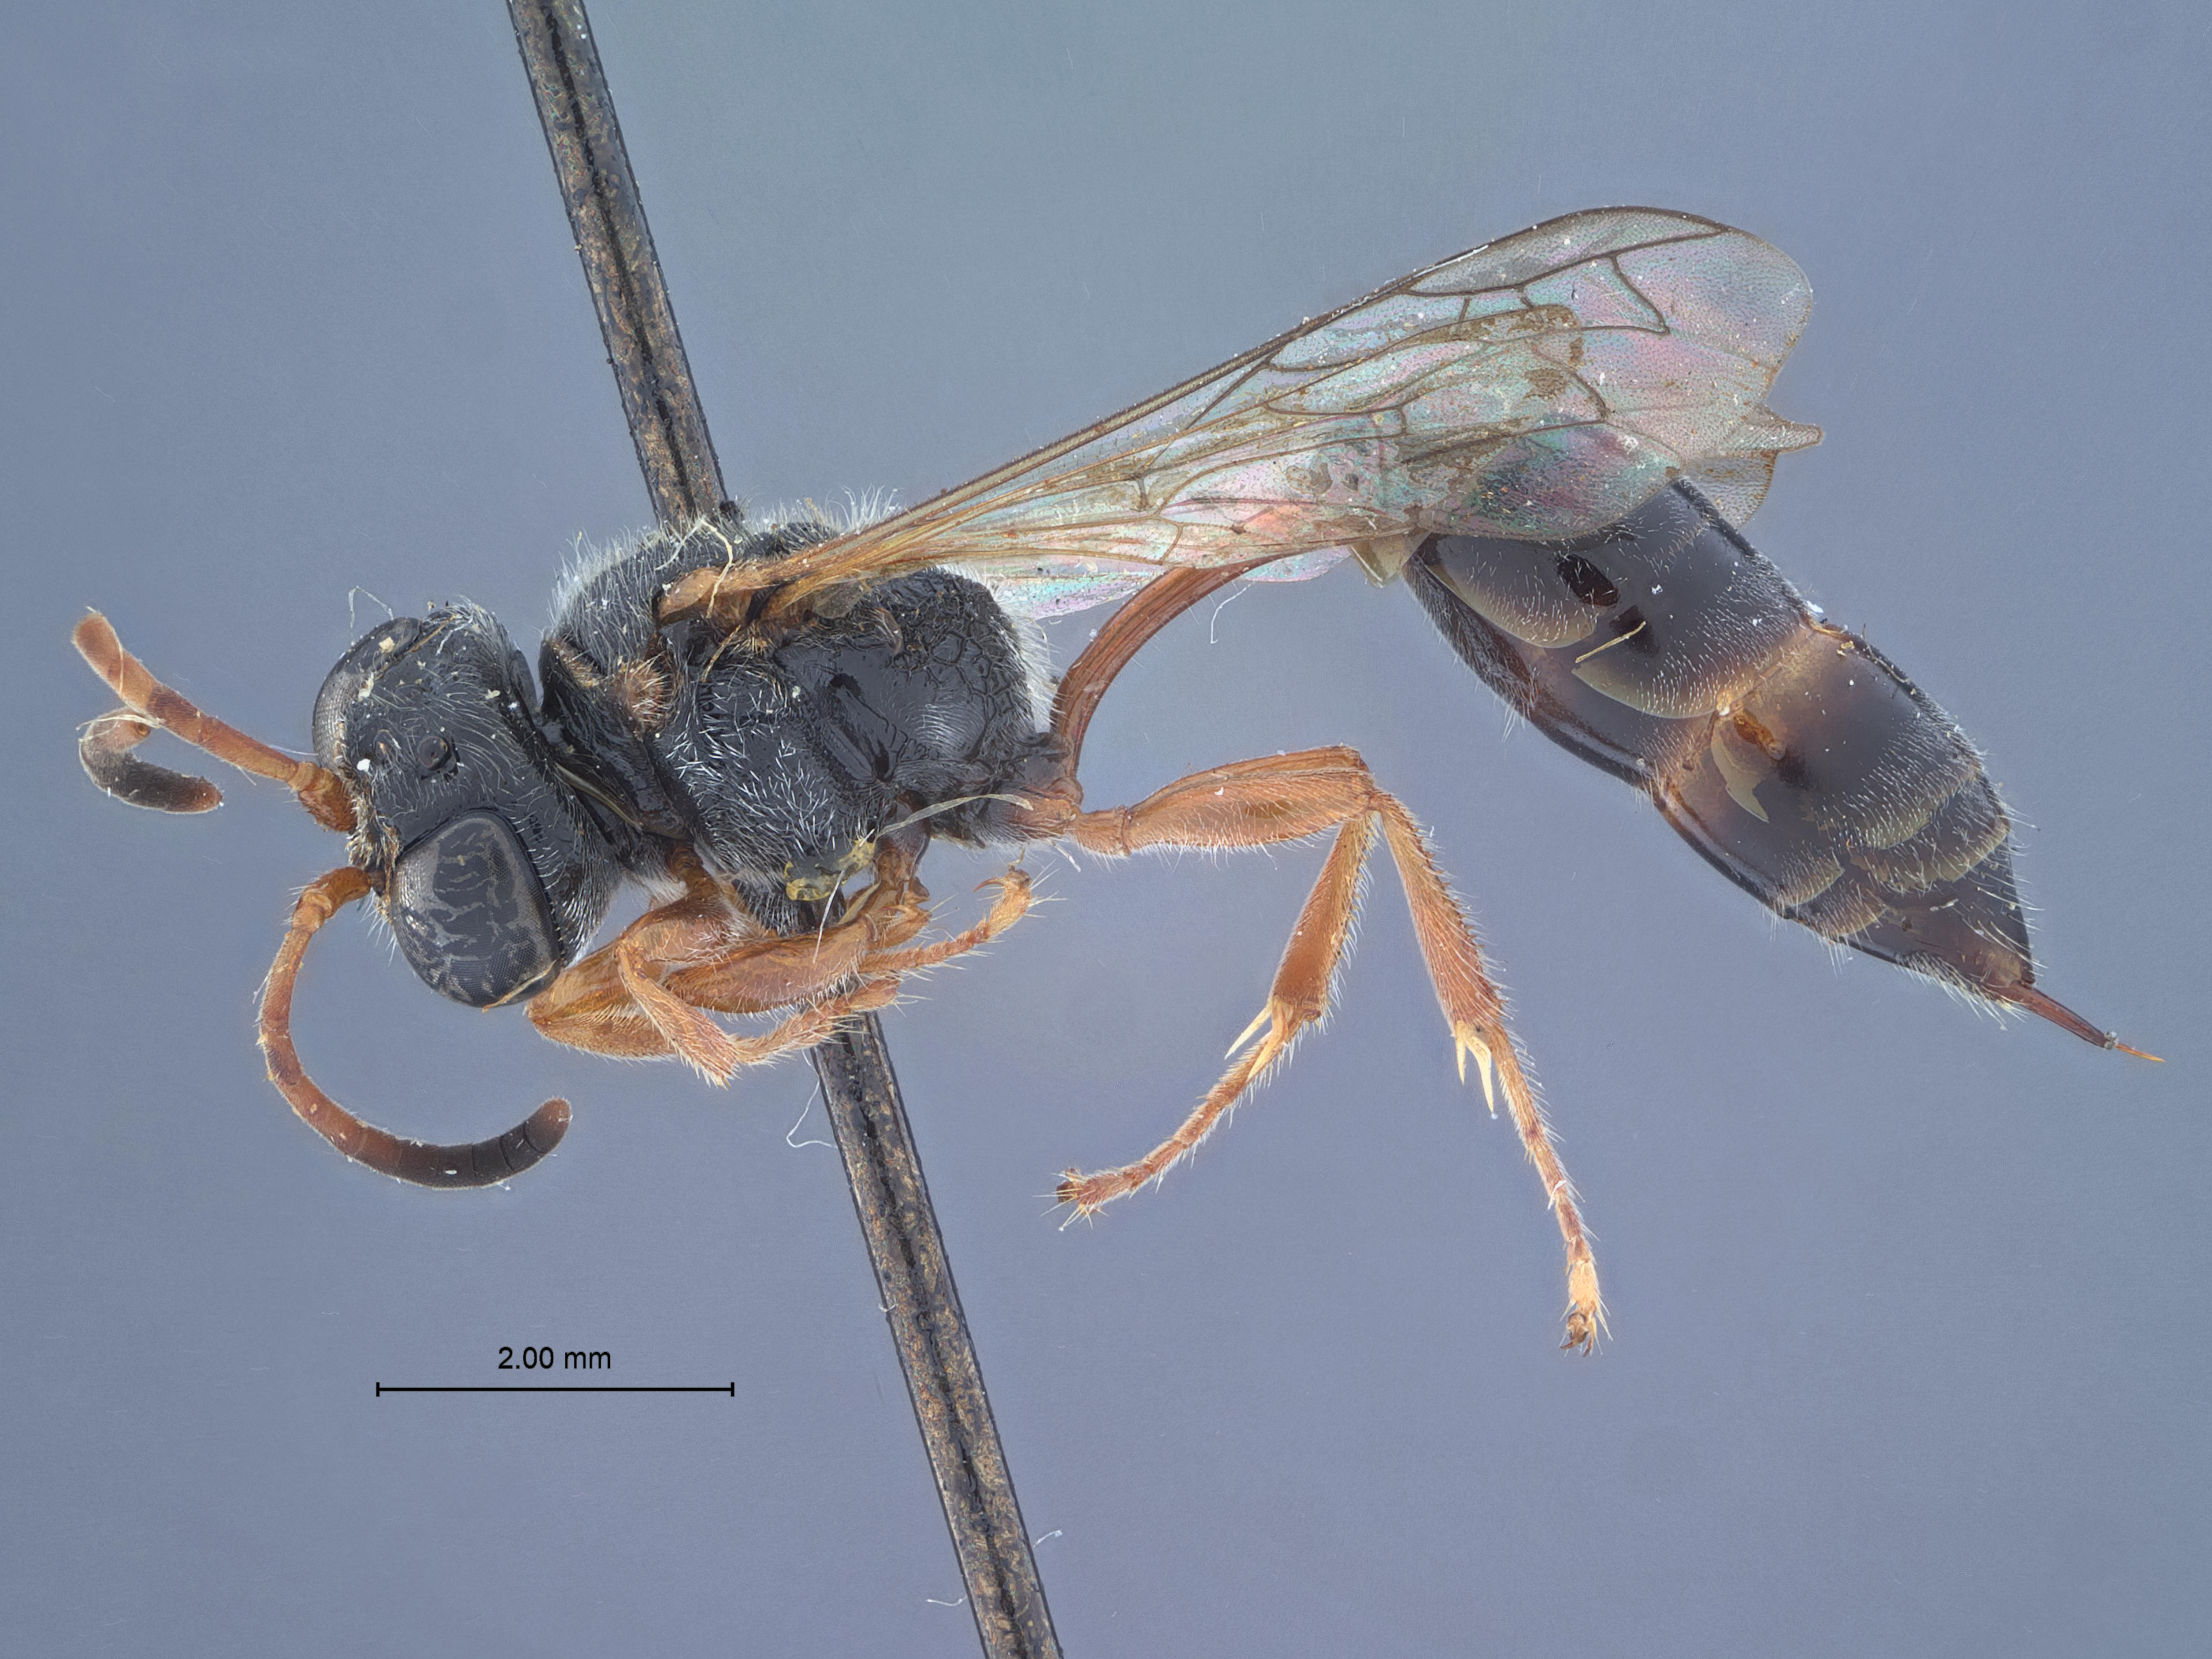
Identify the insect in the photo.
Psen fulvipes
